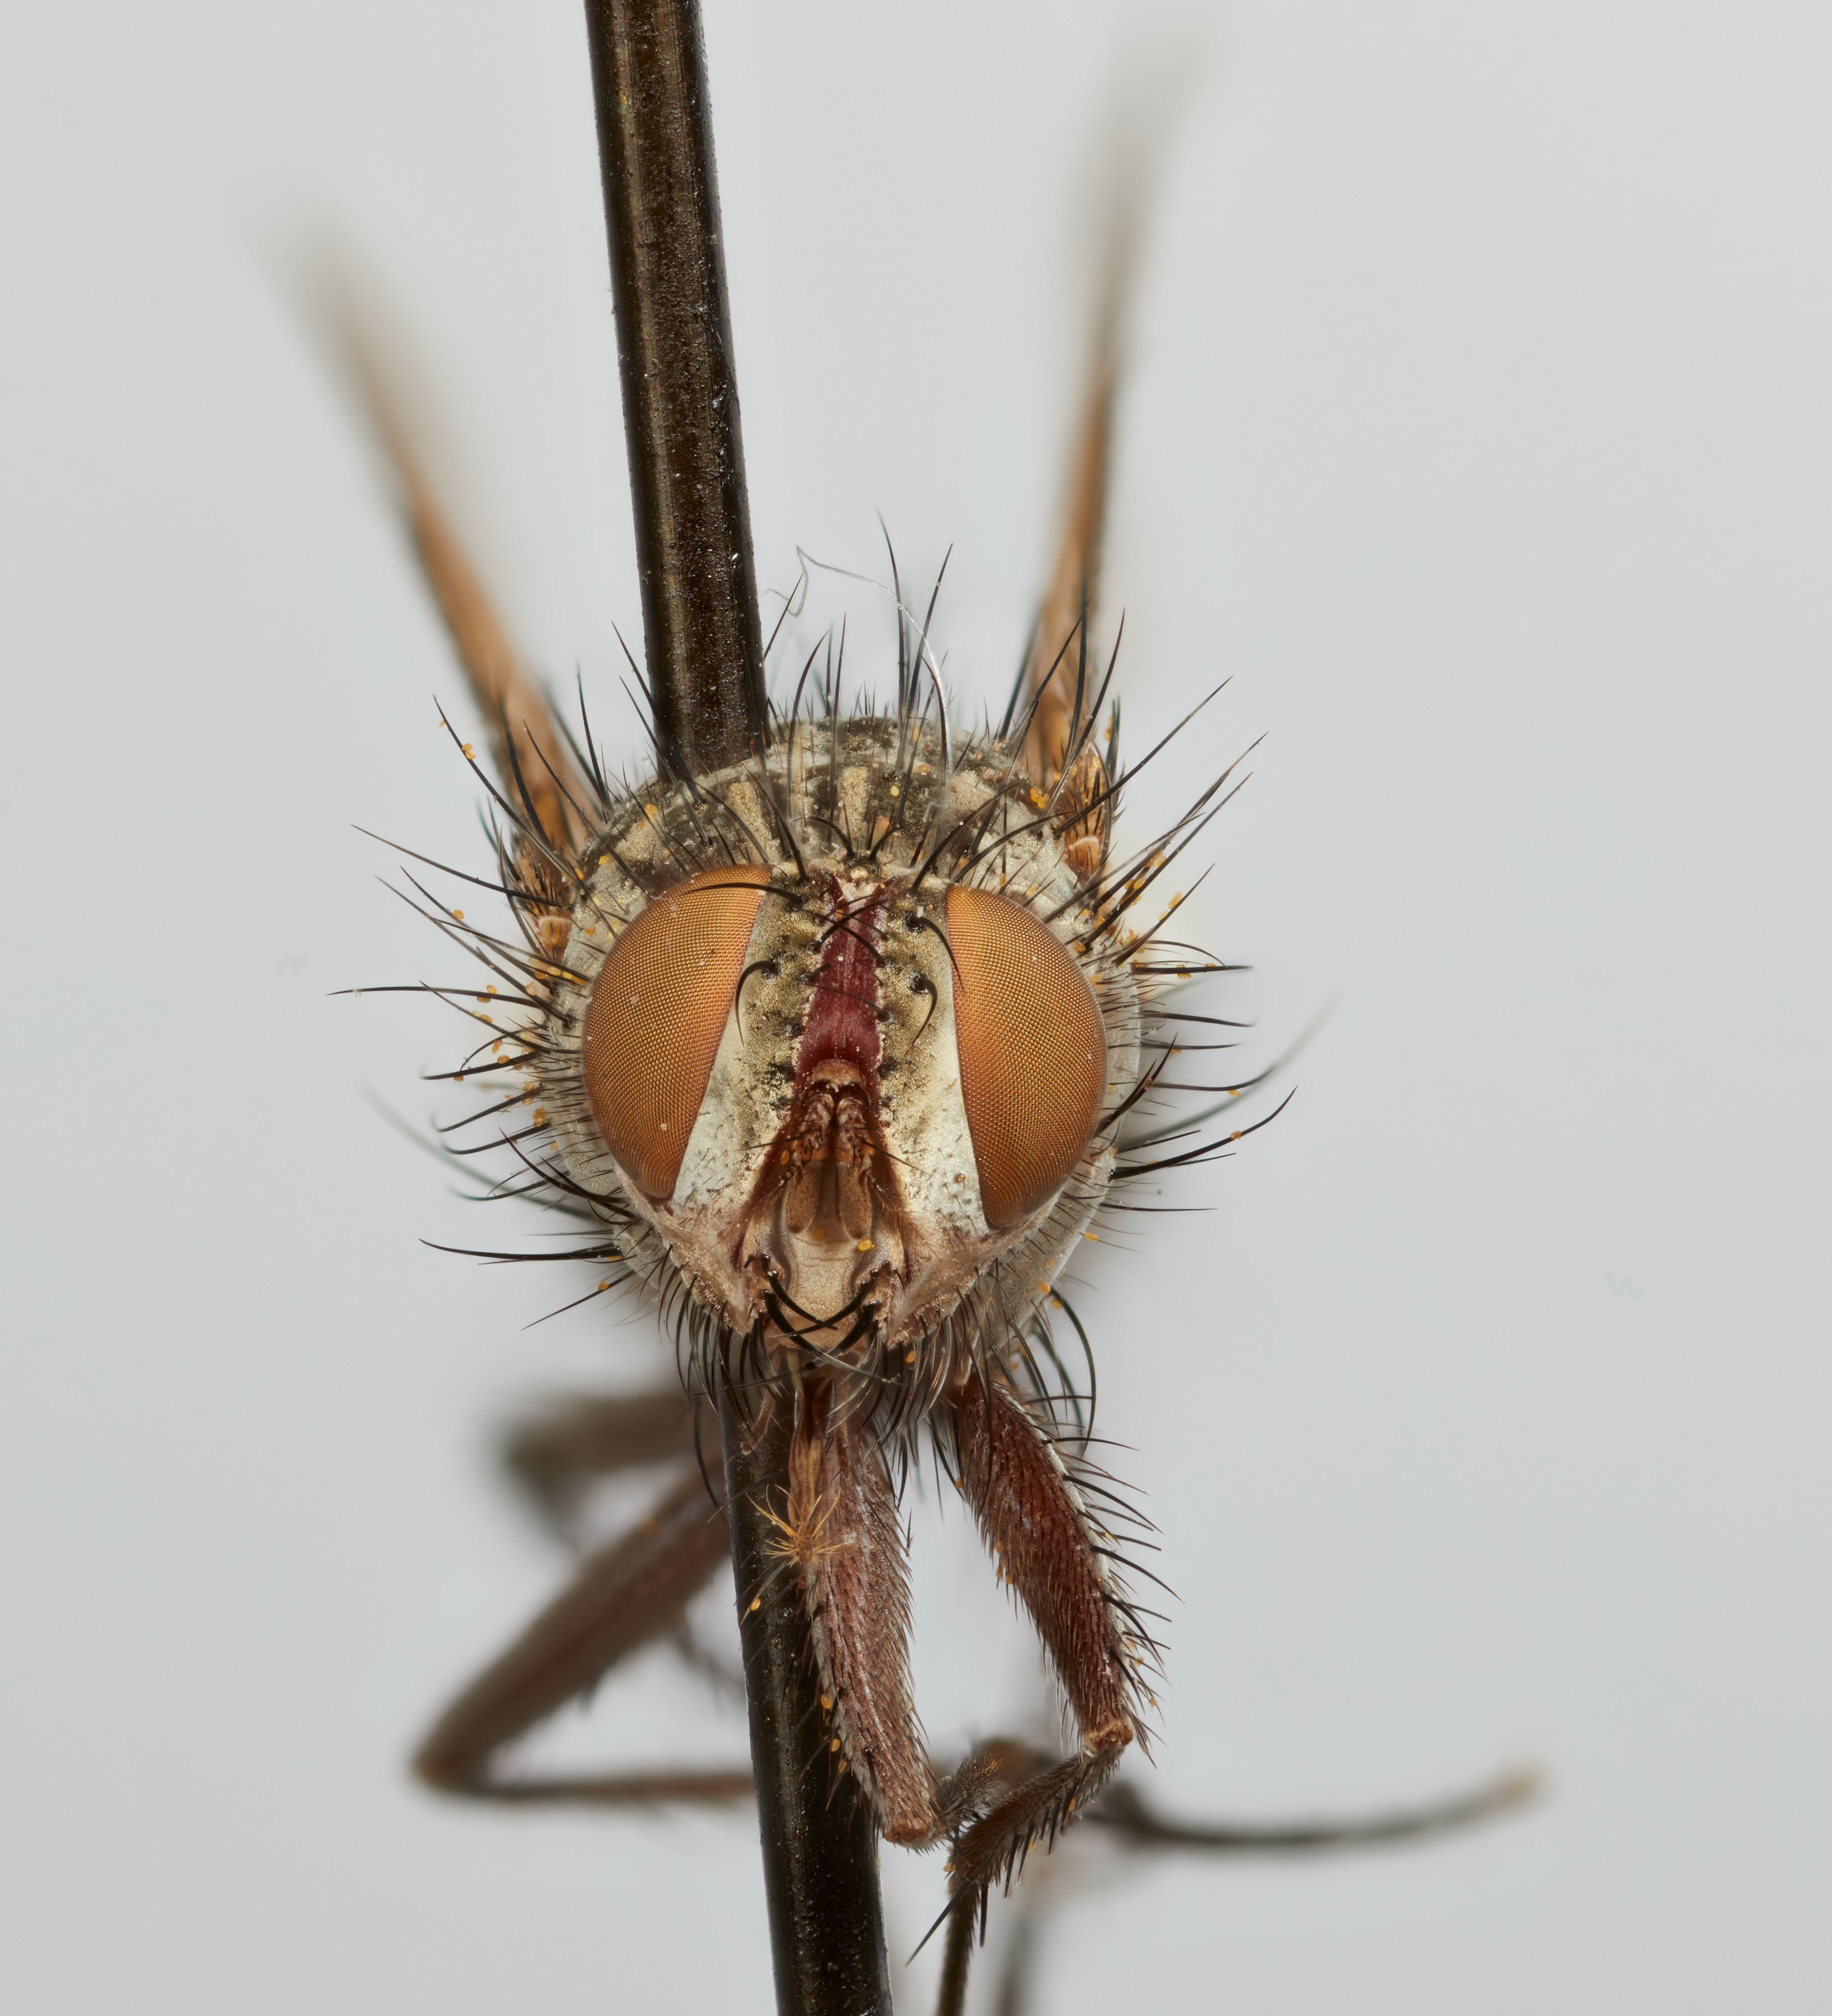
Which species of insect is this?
Hypenomyia petiolata
